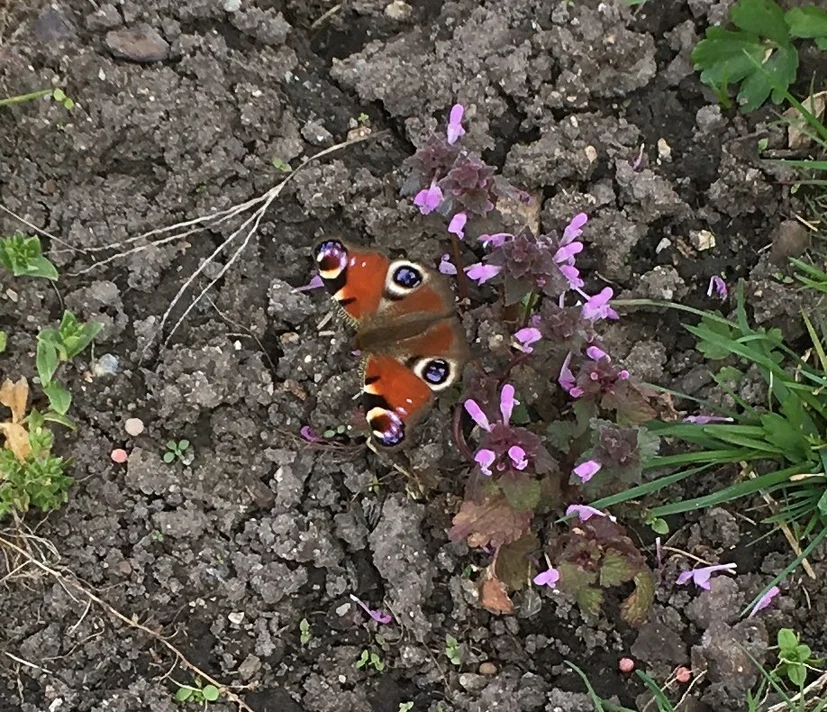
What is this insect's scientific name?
Aglais io
